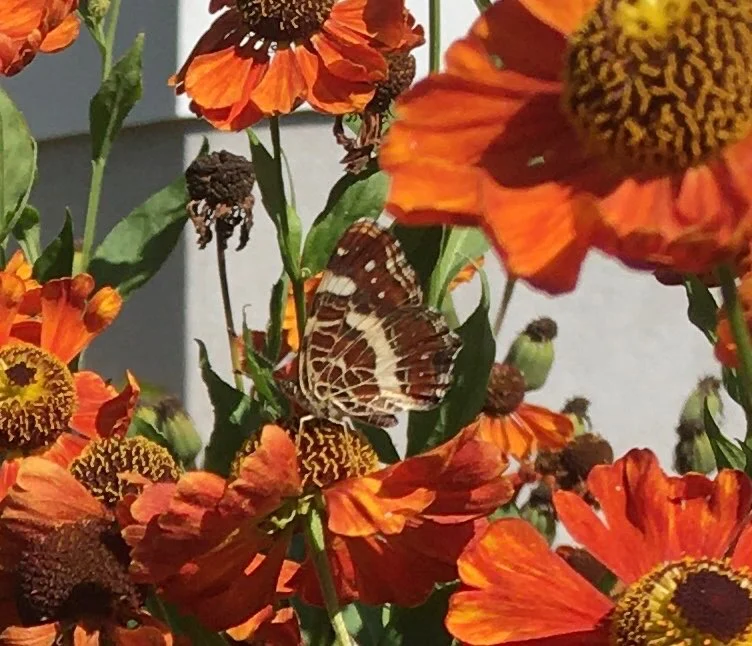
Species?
Araschnia levana
